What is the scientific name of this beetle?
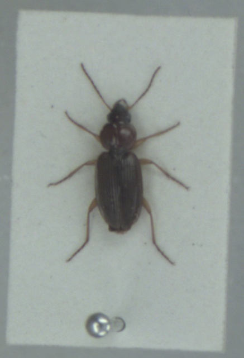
Olisthopus rotundatus
